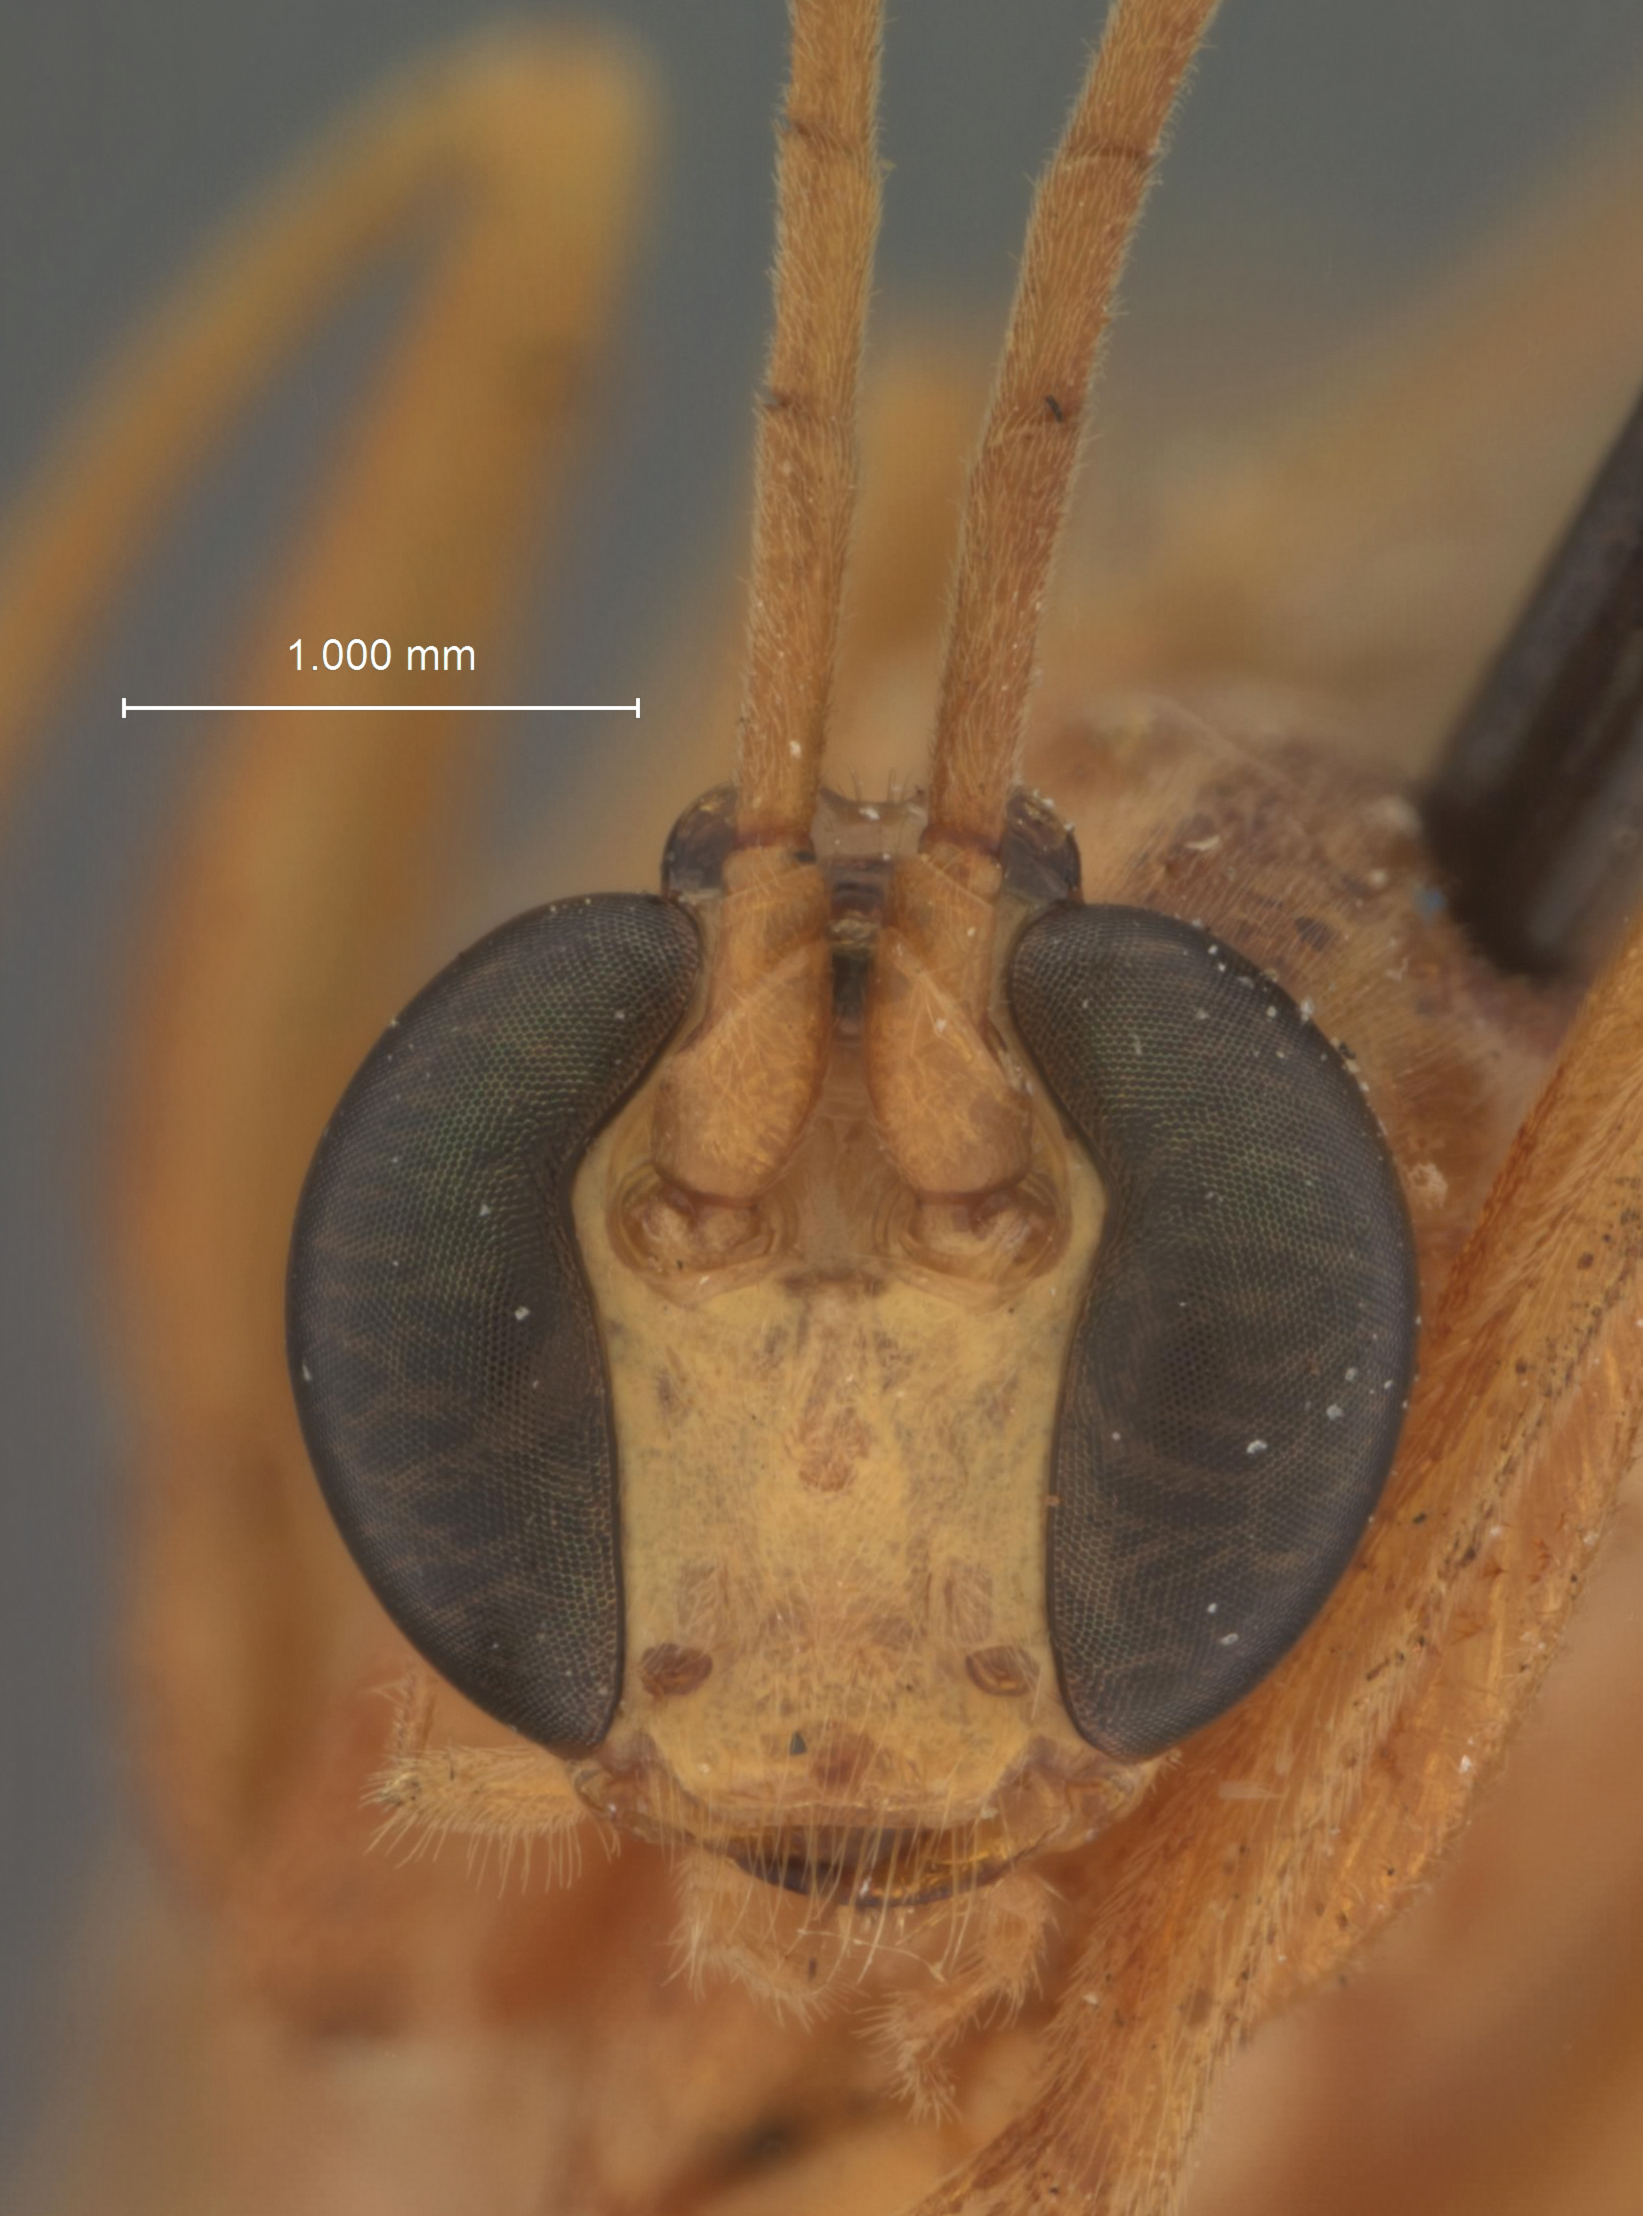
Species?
Paniscus pallens
